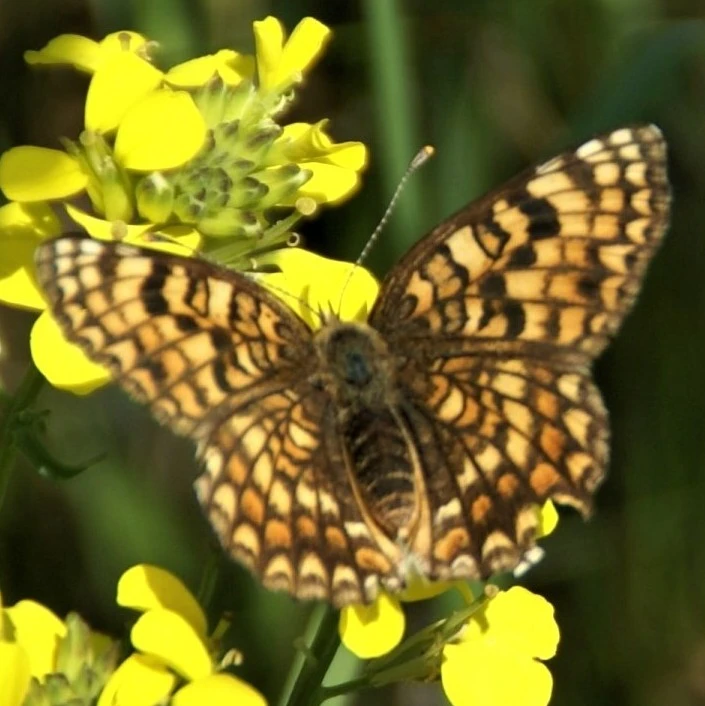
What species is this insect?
Melitaea phoebe
